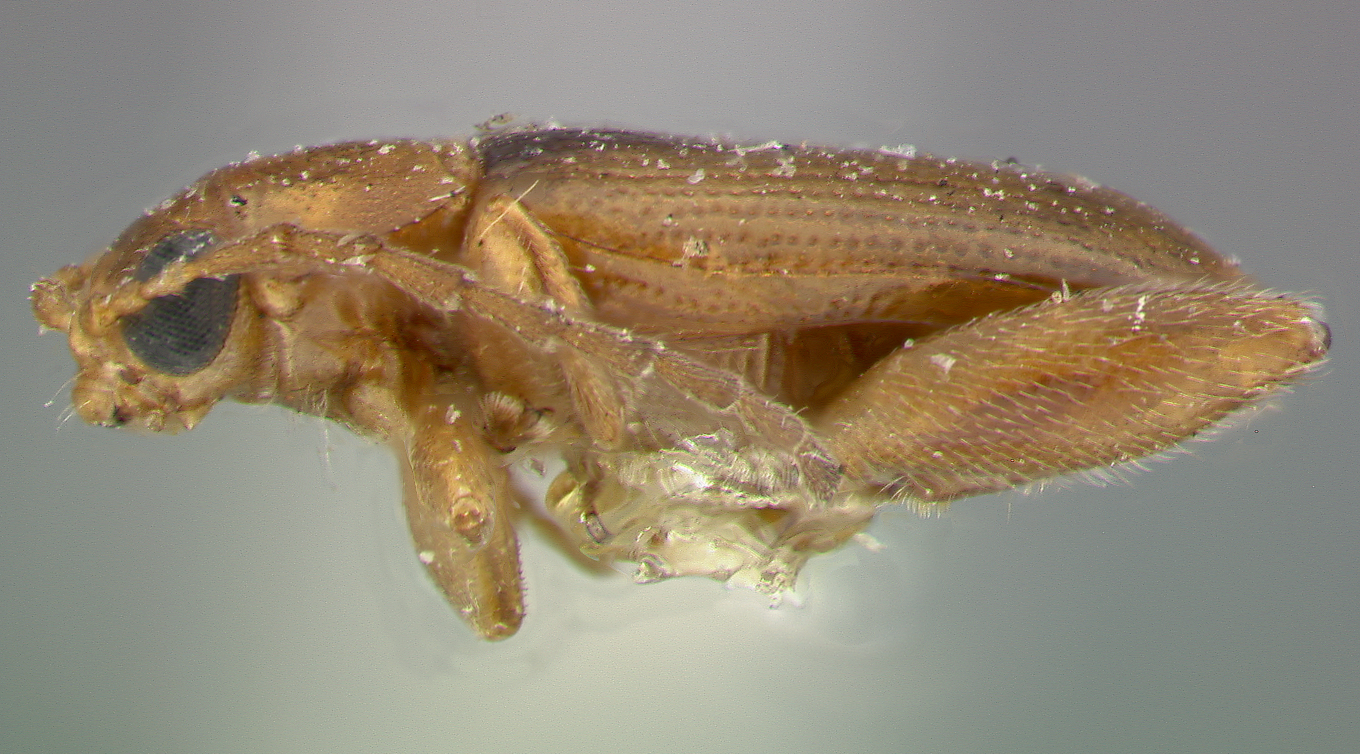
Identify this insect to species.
Sangaria flexicaulis
